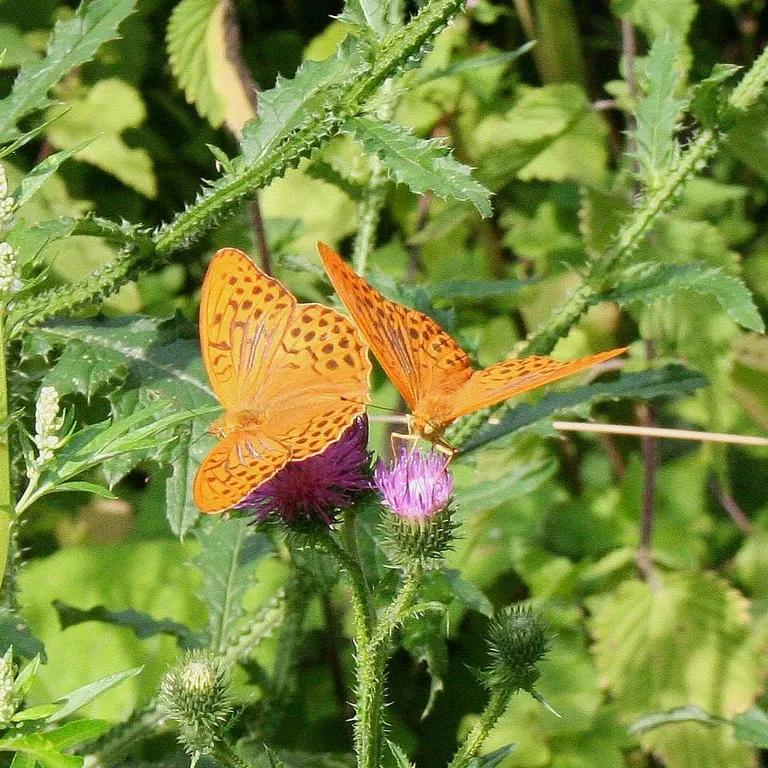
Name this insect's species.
Argynnis paphia
